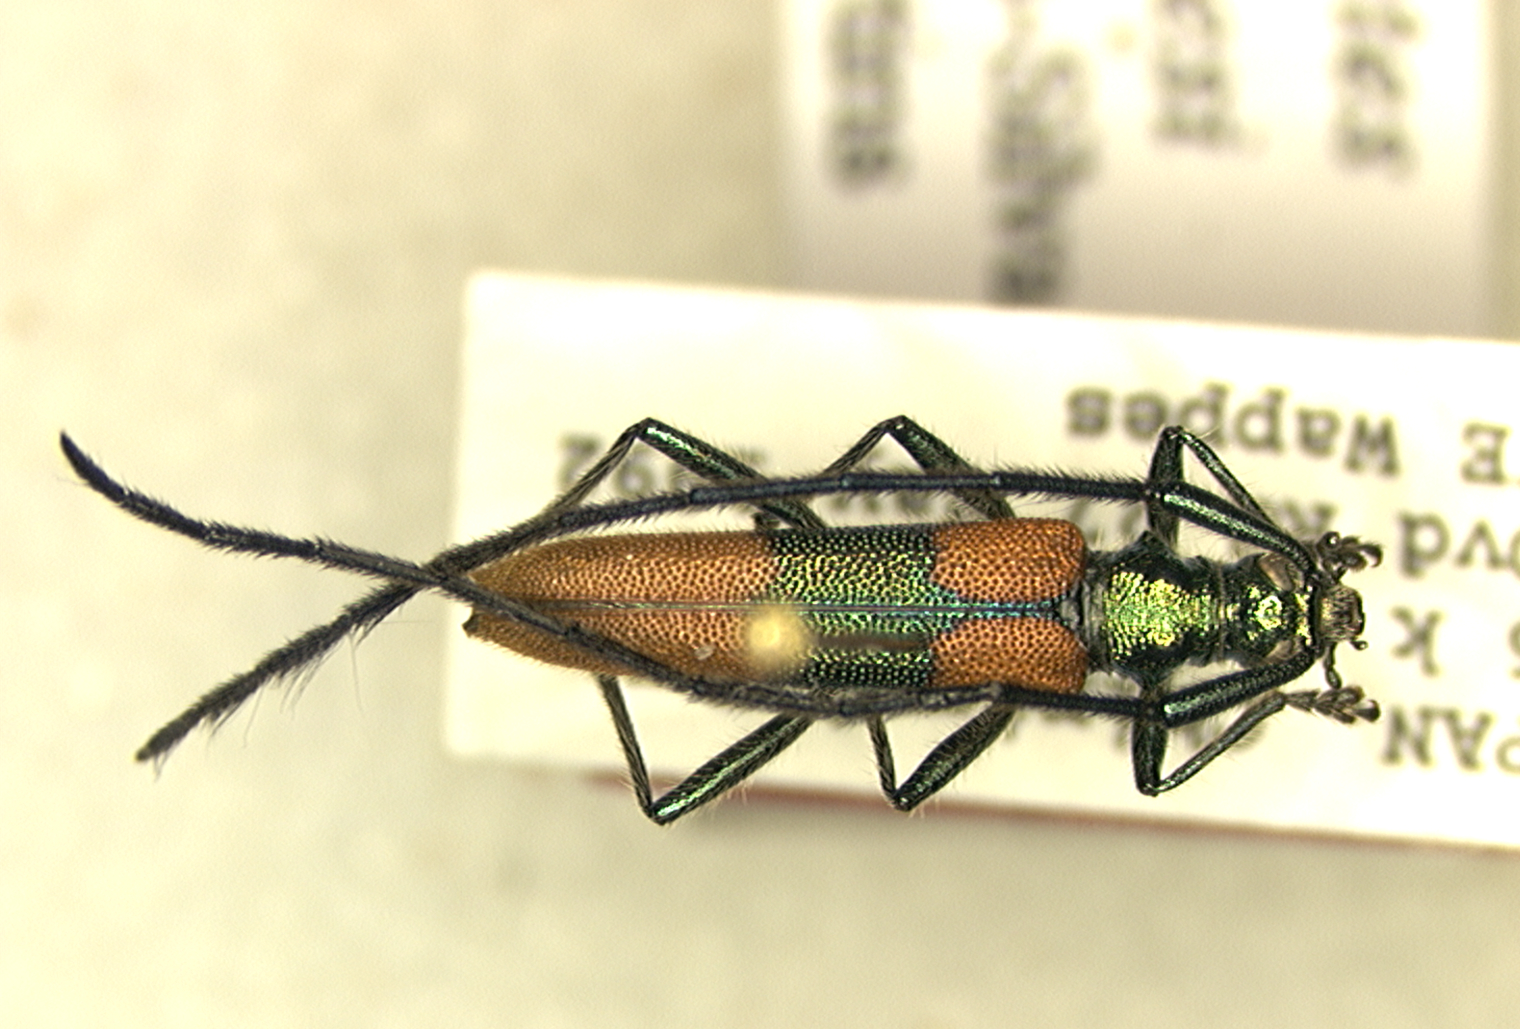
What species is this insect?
Cometes wappesi
